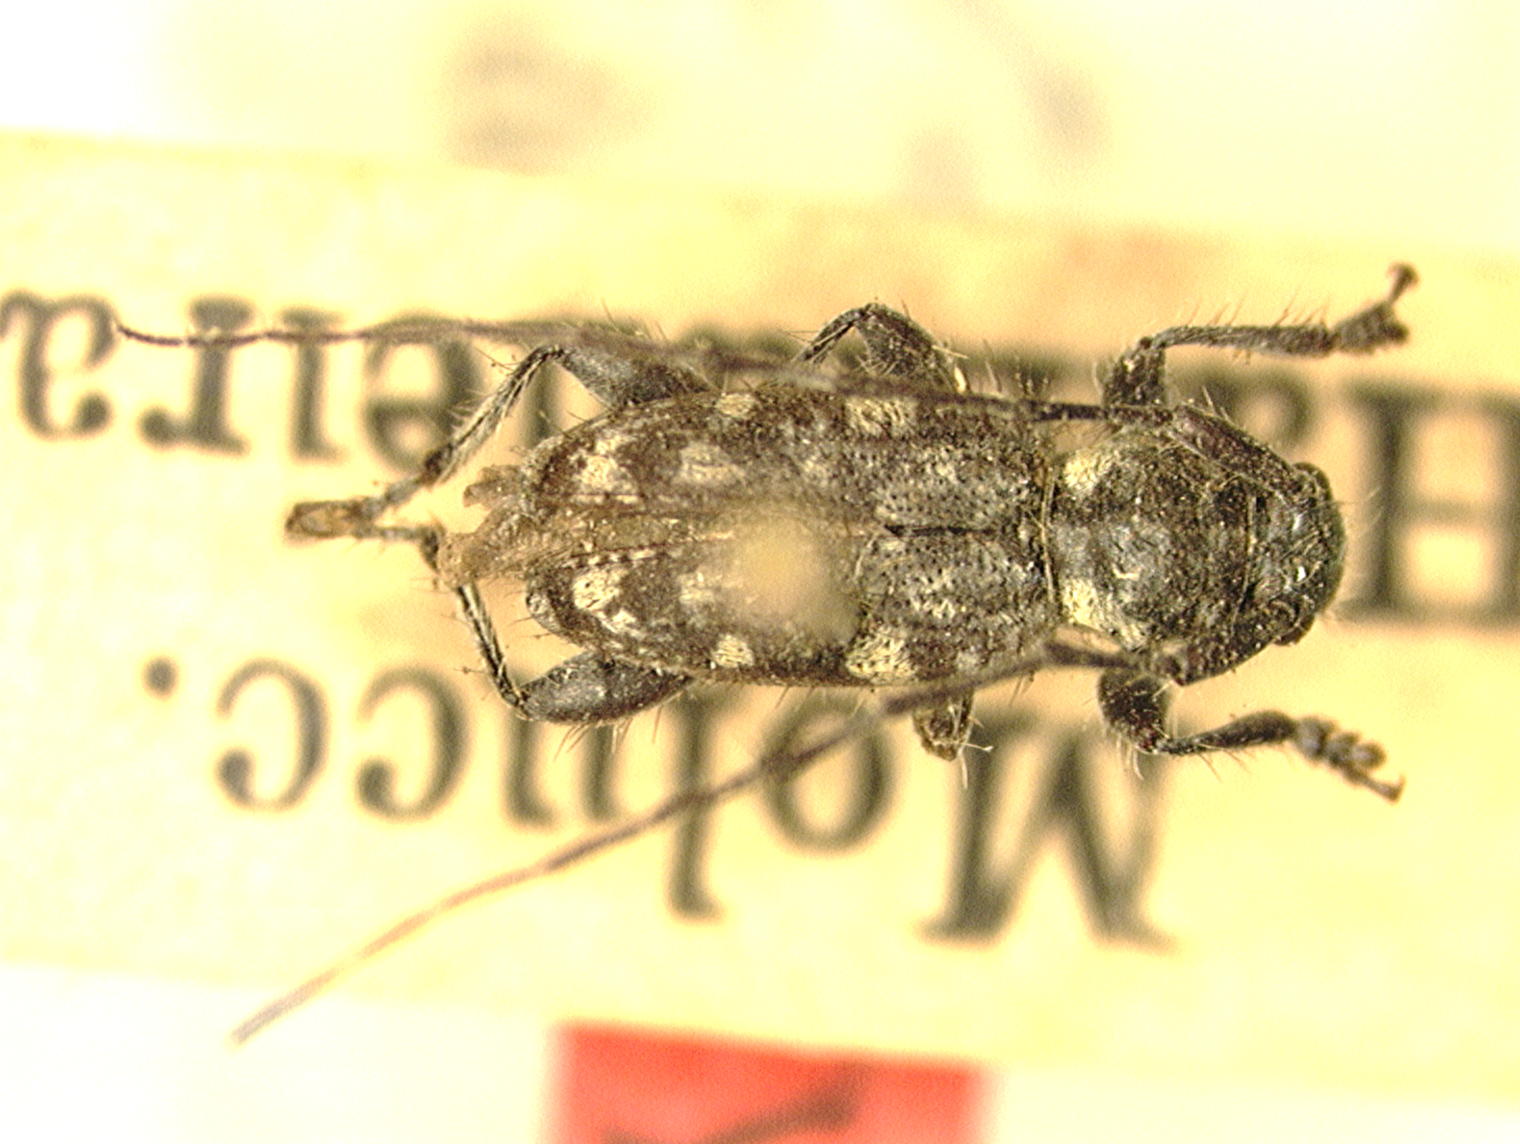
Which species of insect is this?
Enes alboguttatus
